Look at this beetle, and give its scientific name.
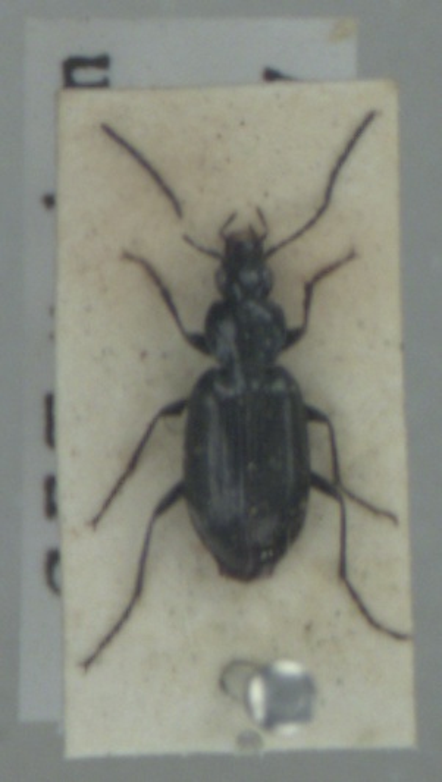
Agonum gracile
